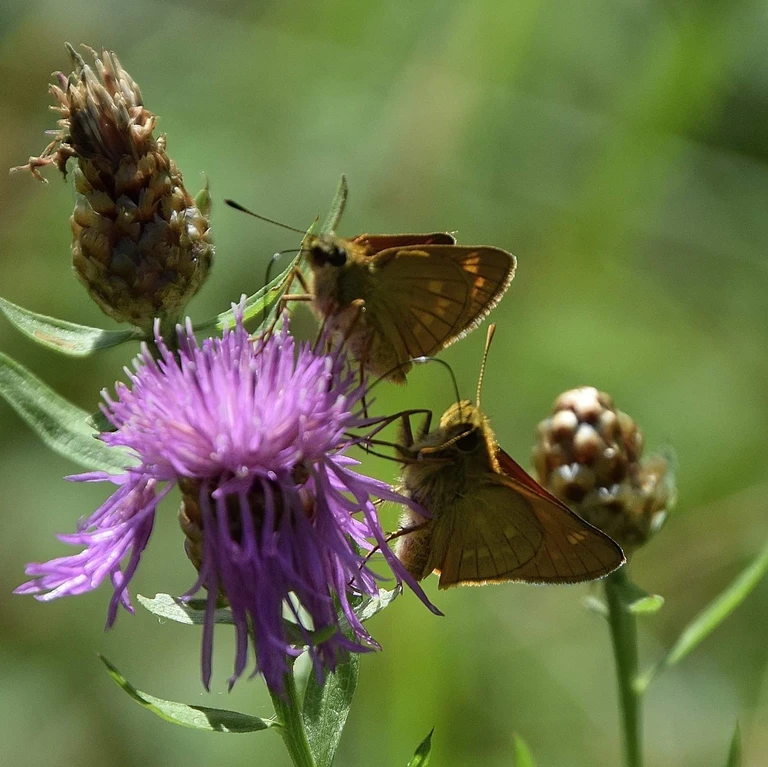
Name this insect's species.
Ochlodes sylvanus (also Ochlodes venata)
